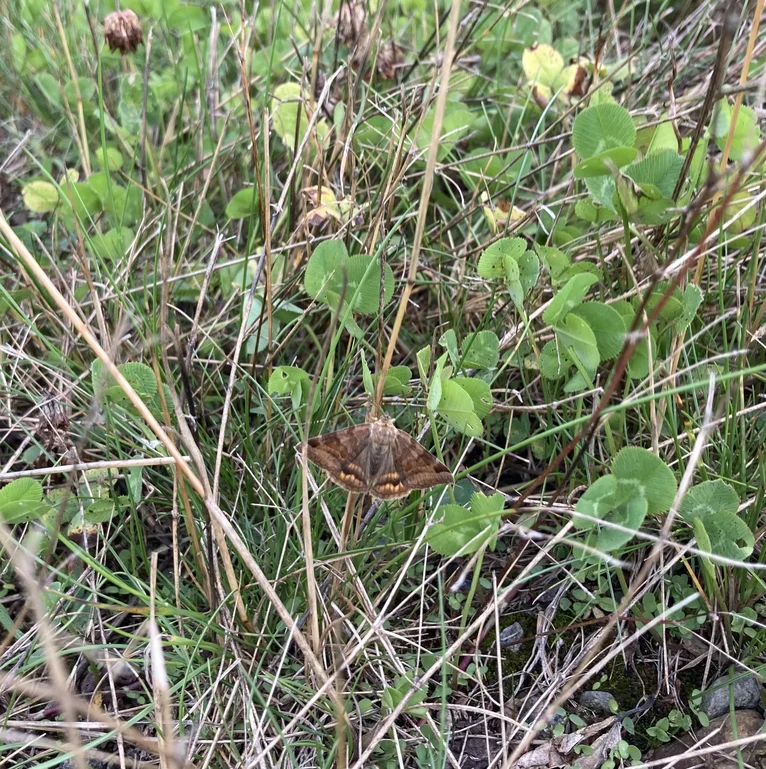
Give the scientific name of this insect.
Euclidia glyphica
